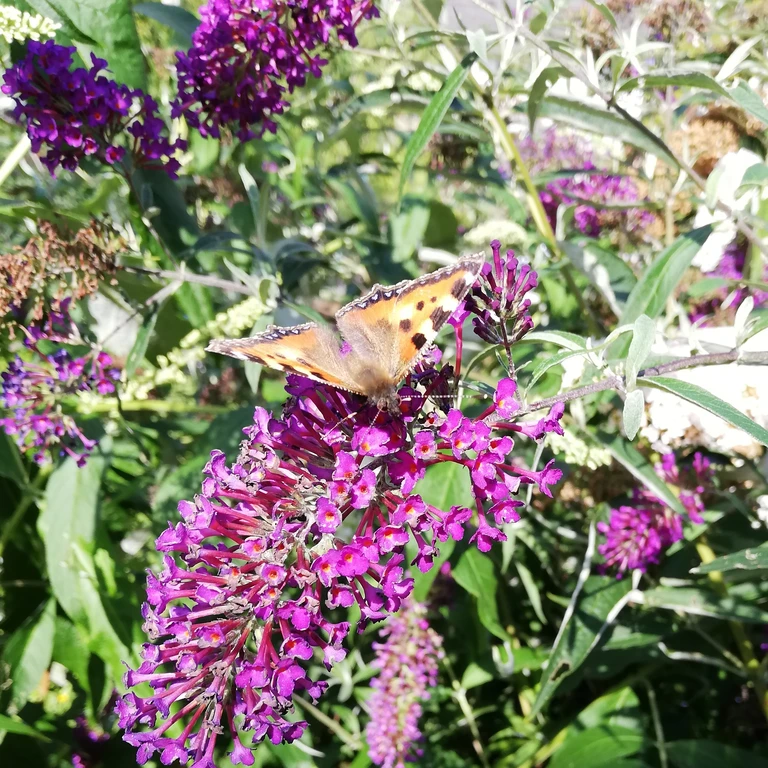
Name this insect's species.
Aglais urticae
